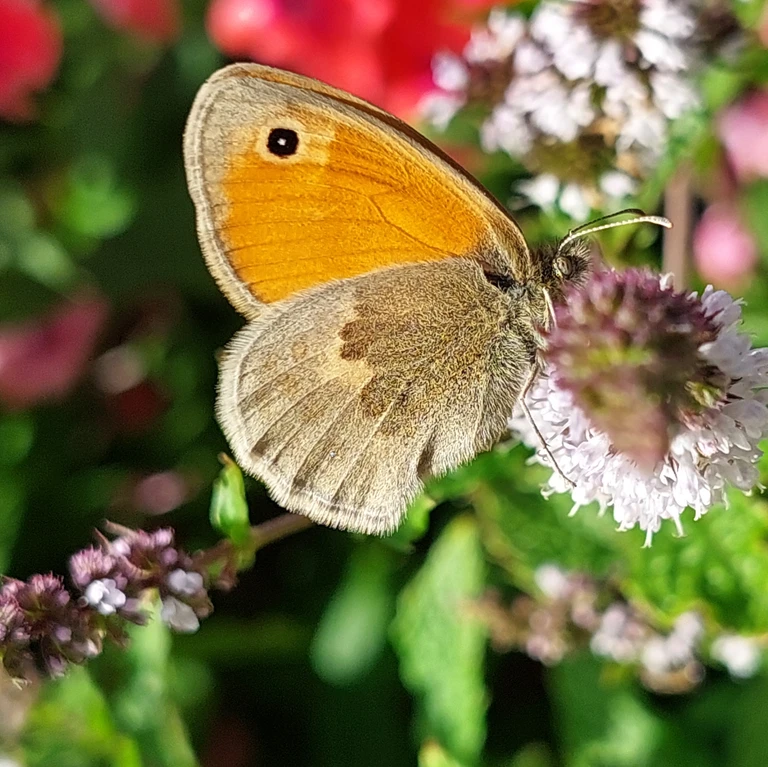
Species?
Coenonympha pamphilus
